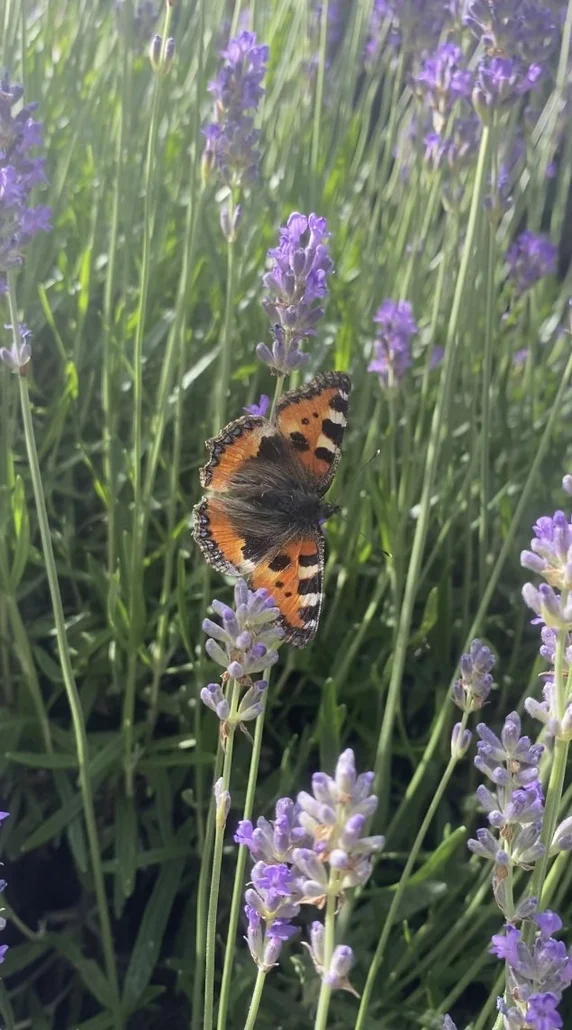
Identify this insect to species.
Aglais urticae
